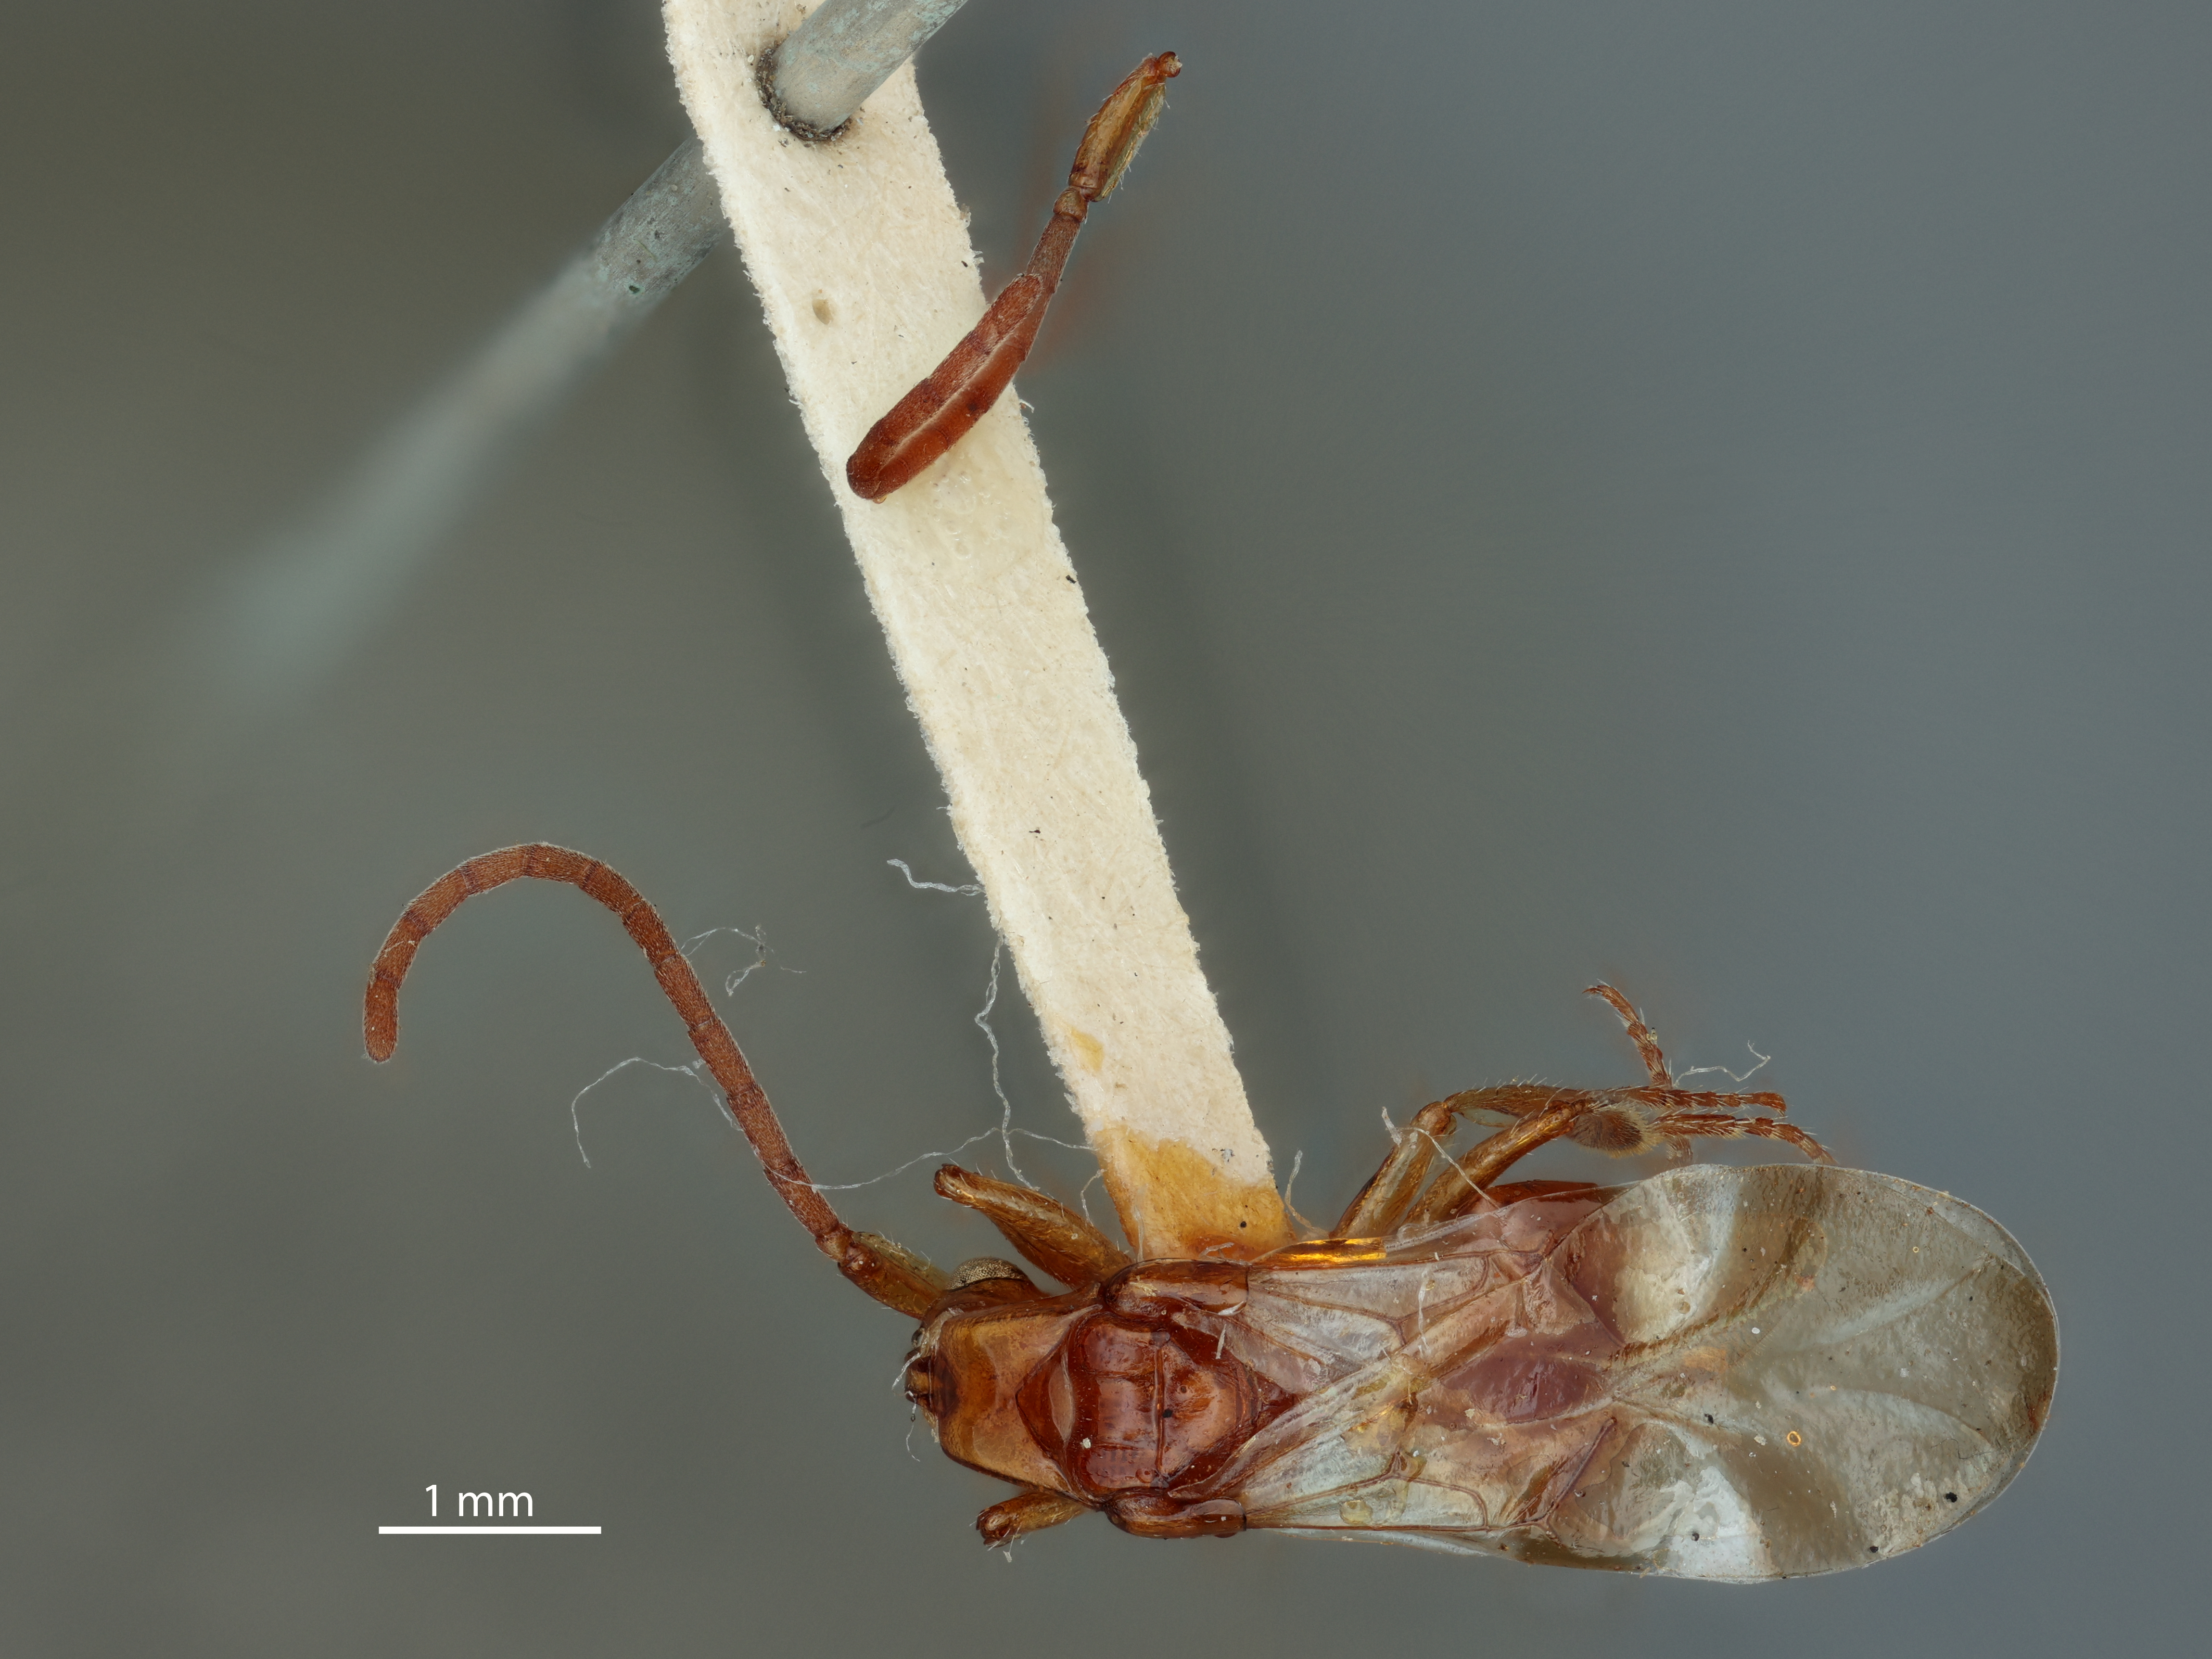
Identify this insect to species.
Loboscelidea philippinensis
